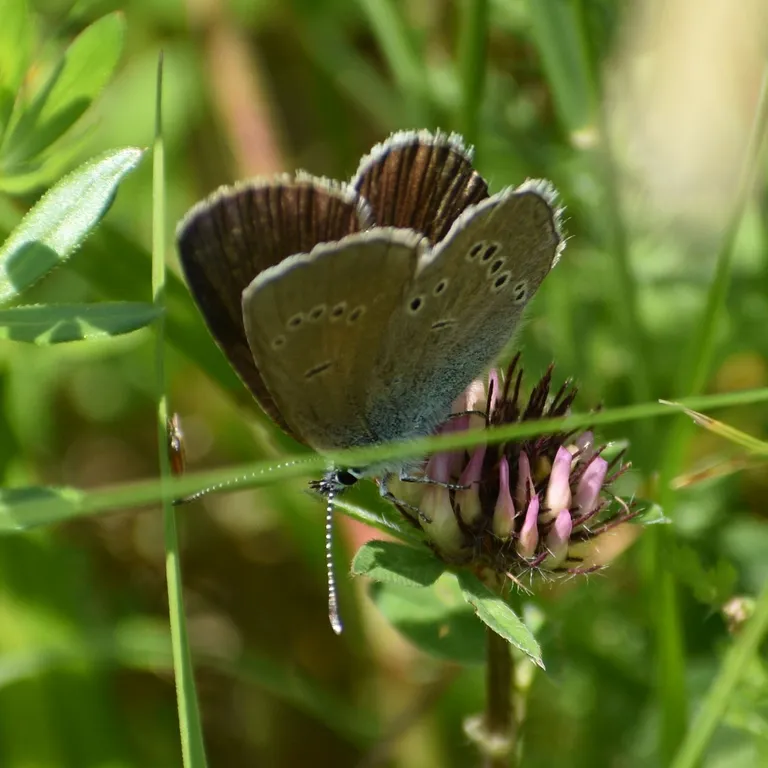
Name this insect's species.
Cyaniris semiargus
